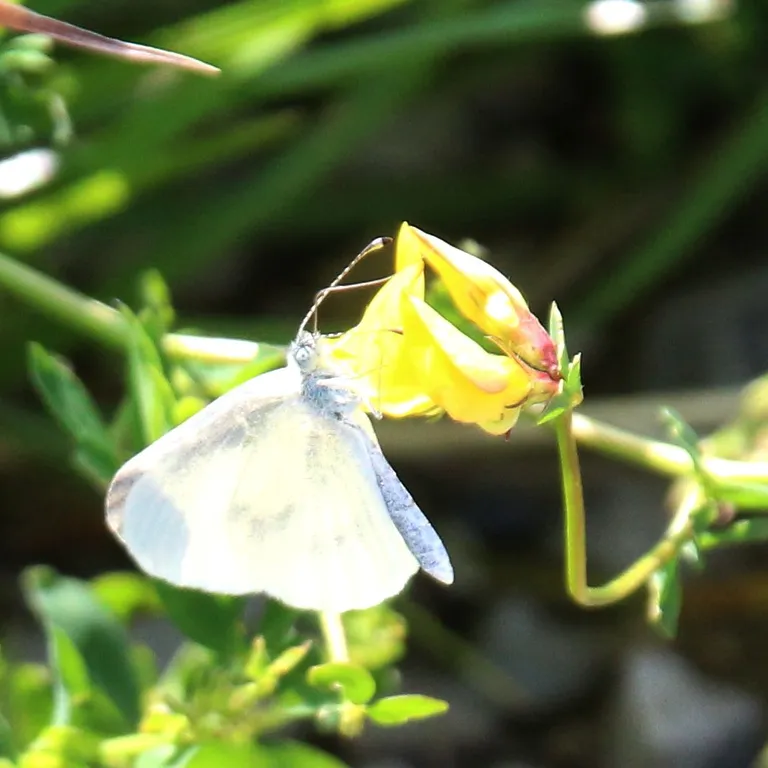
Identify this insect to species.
Leptidea sinapis/juvernica
